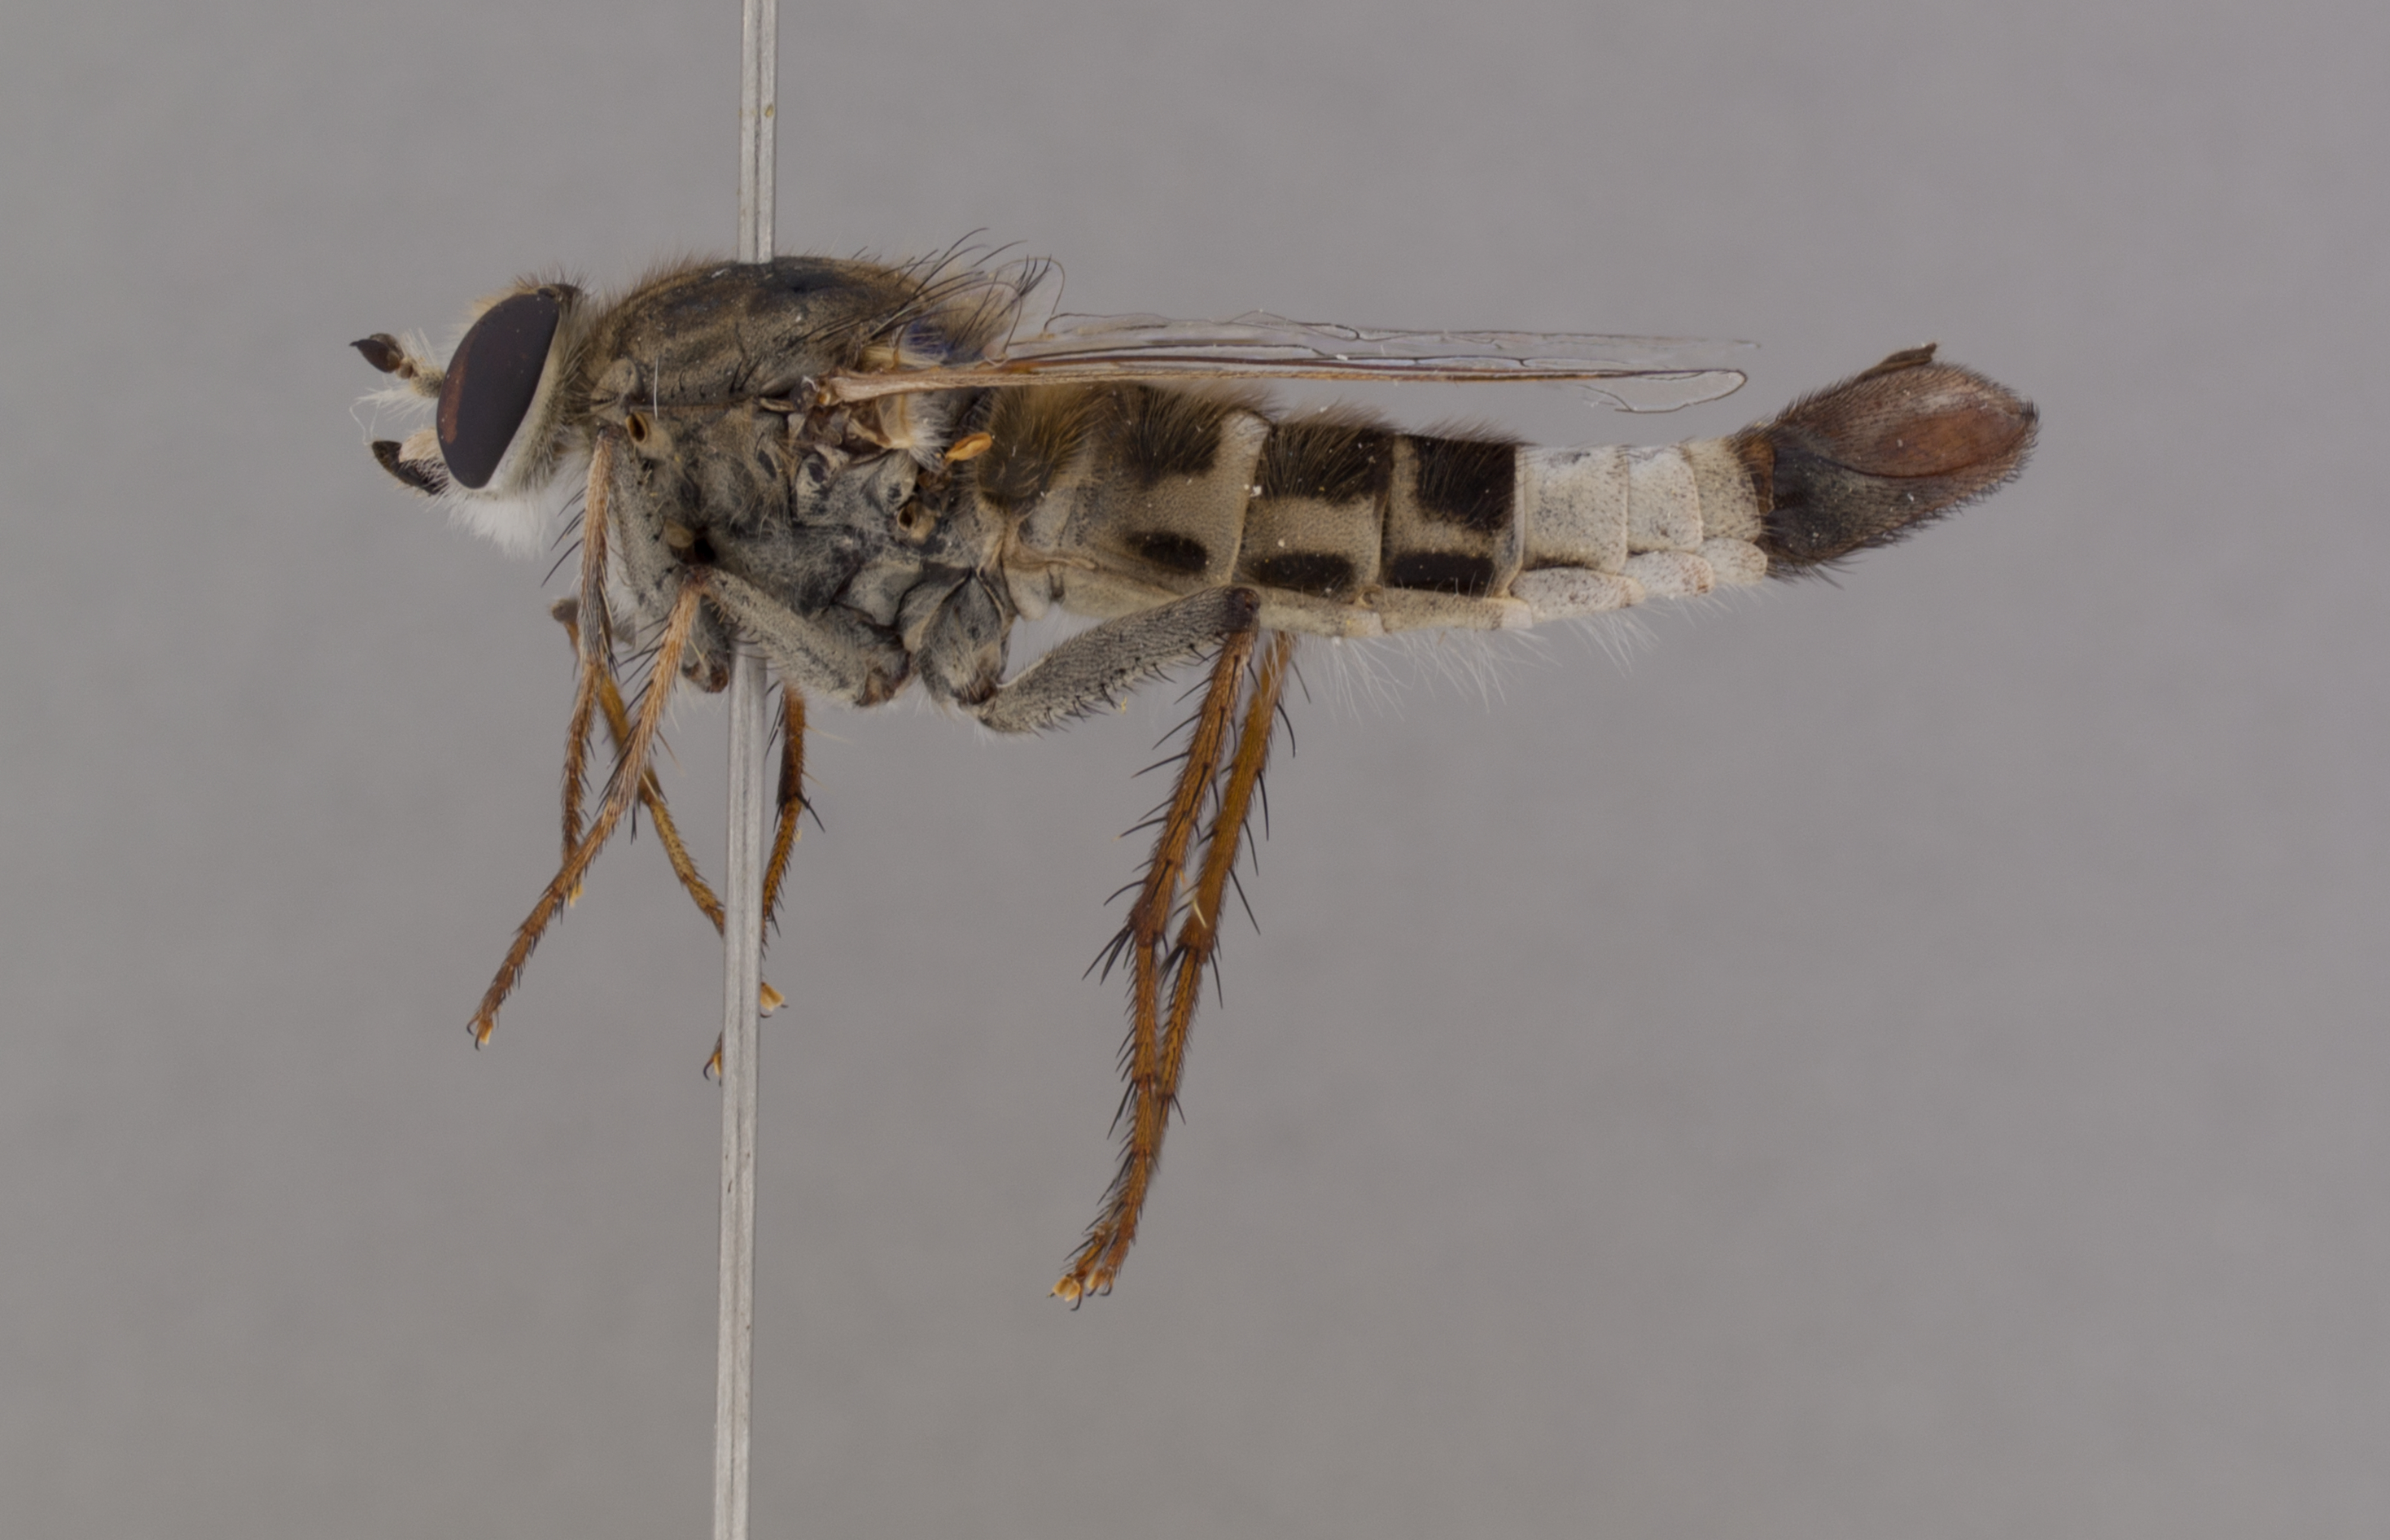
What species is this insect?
Apiocera parkeri
